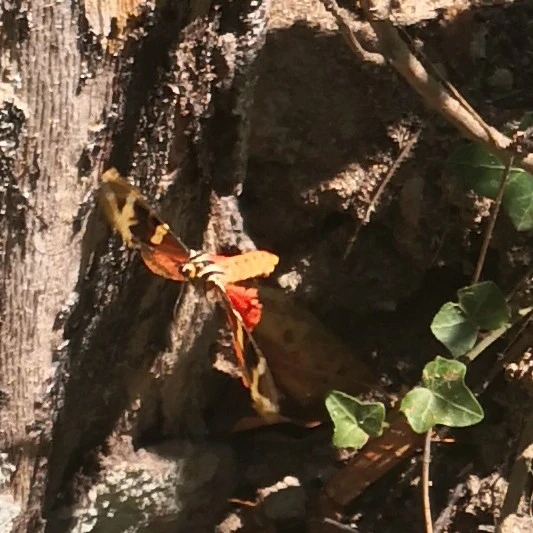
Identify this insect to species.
Euplagia quadripunctaria
